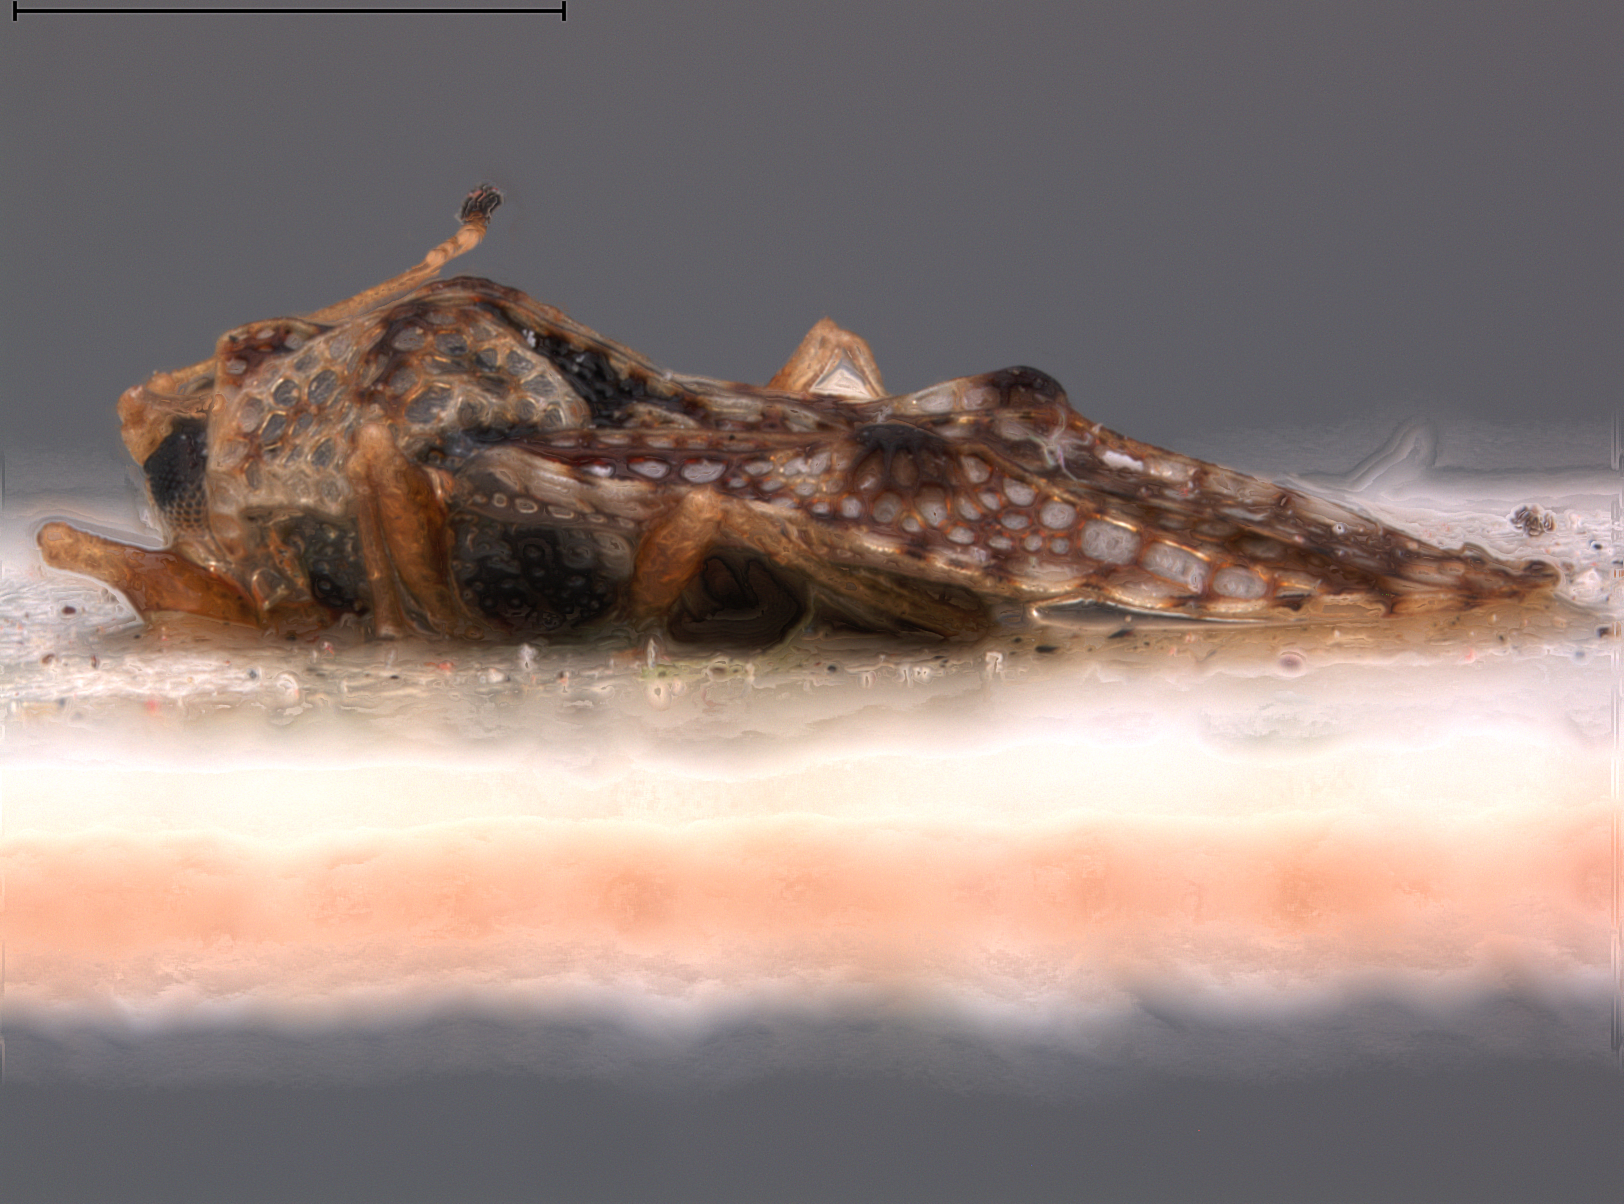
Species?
Monanthia rasilis
